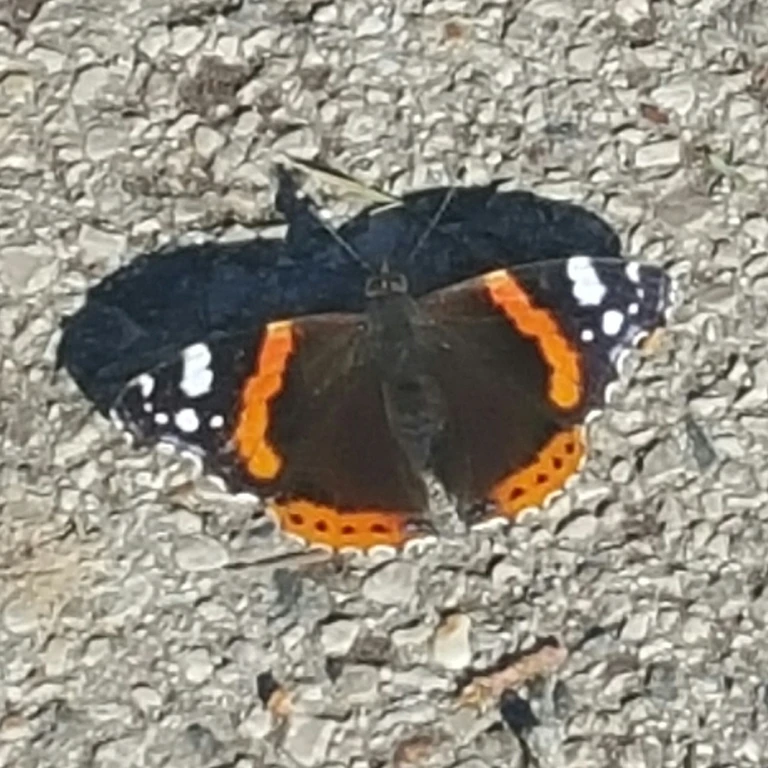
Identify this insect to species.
Vanessa atalanta
